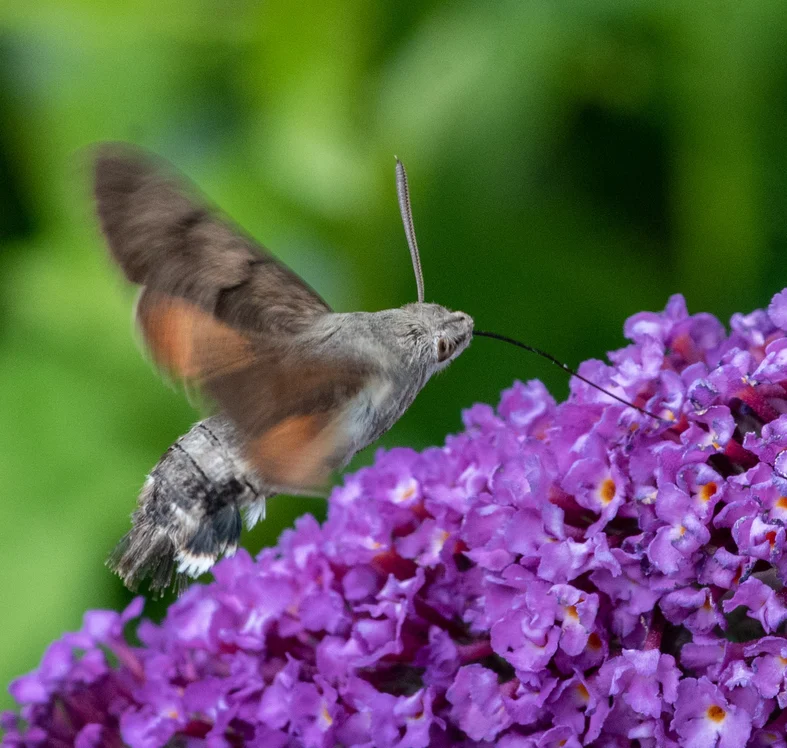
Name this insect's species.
Macroglossum stellatarum
